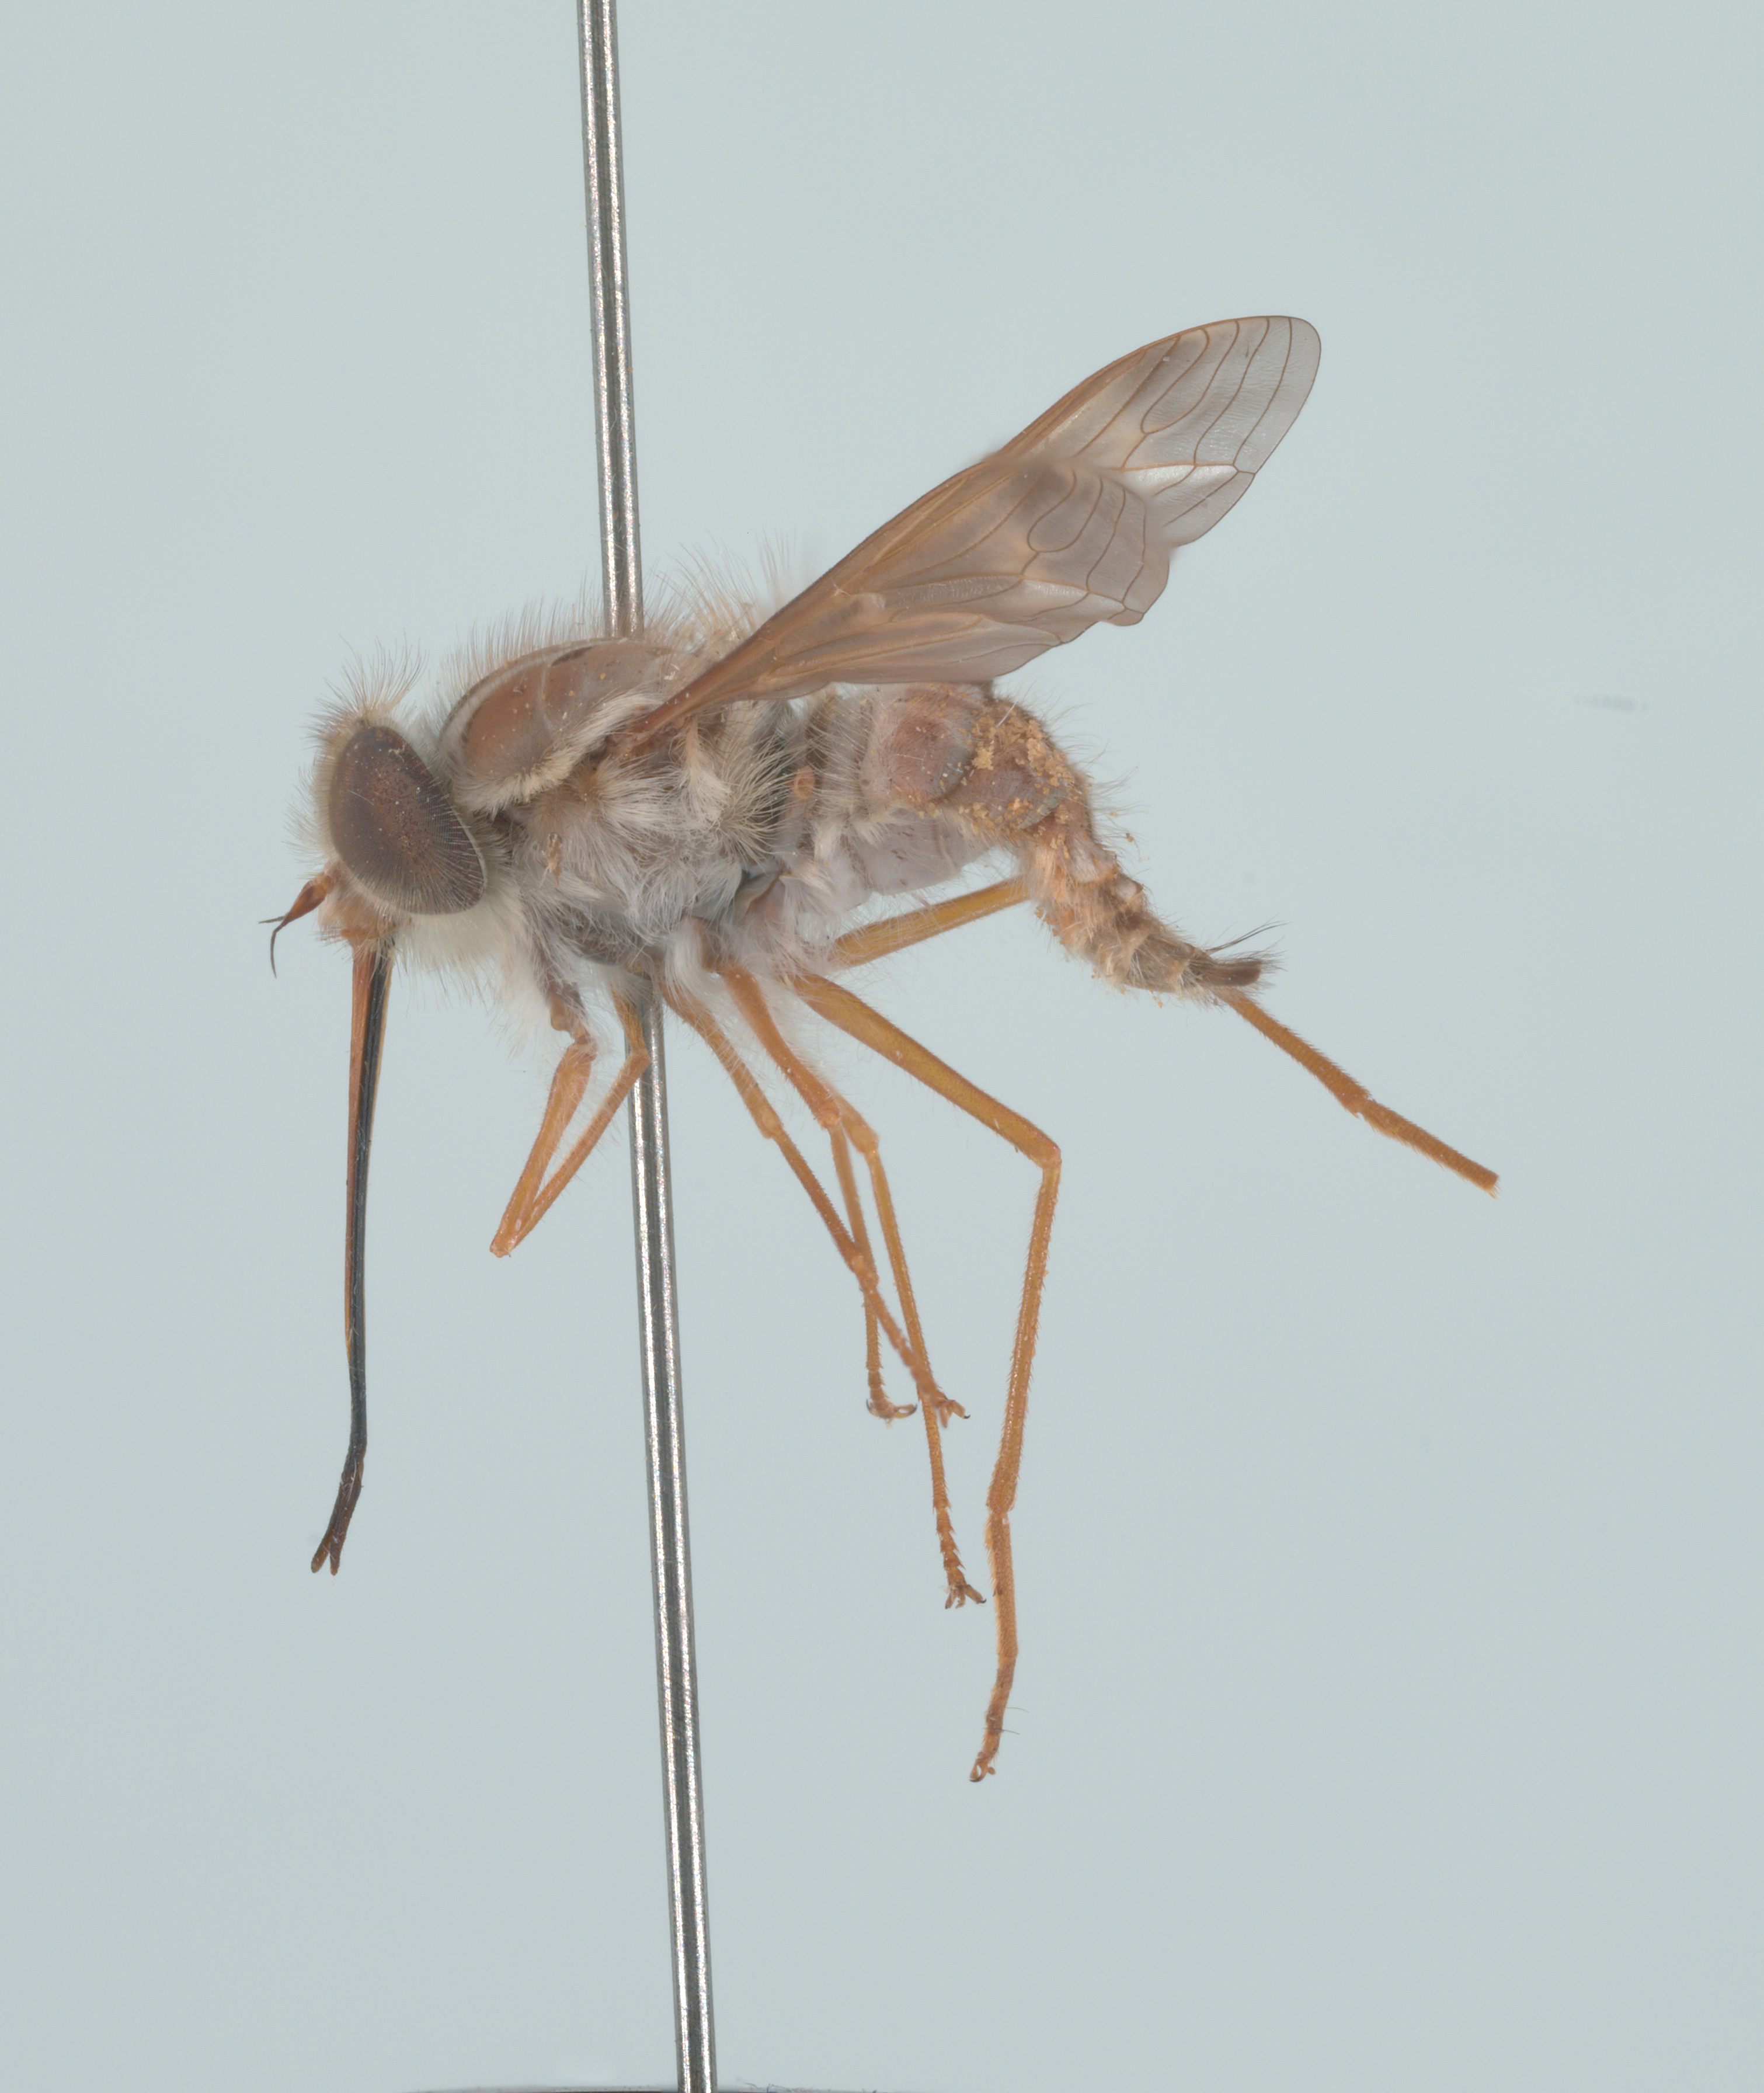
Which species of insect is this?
Hirmoneura nubipennis (also Trichophthalma nubipennis)
